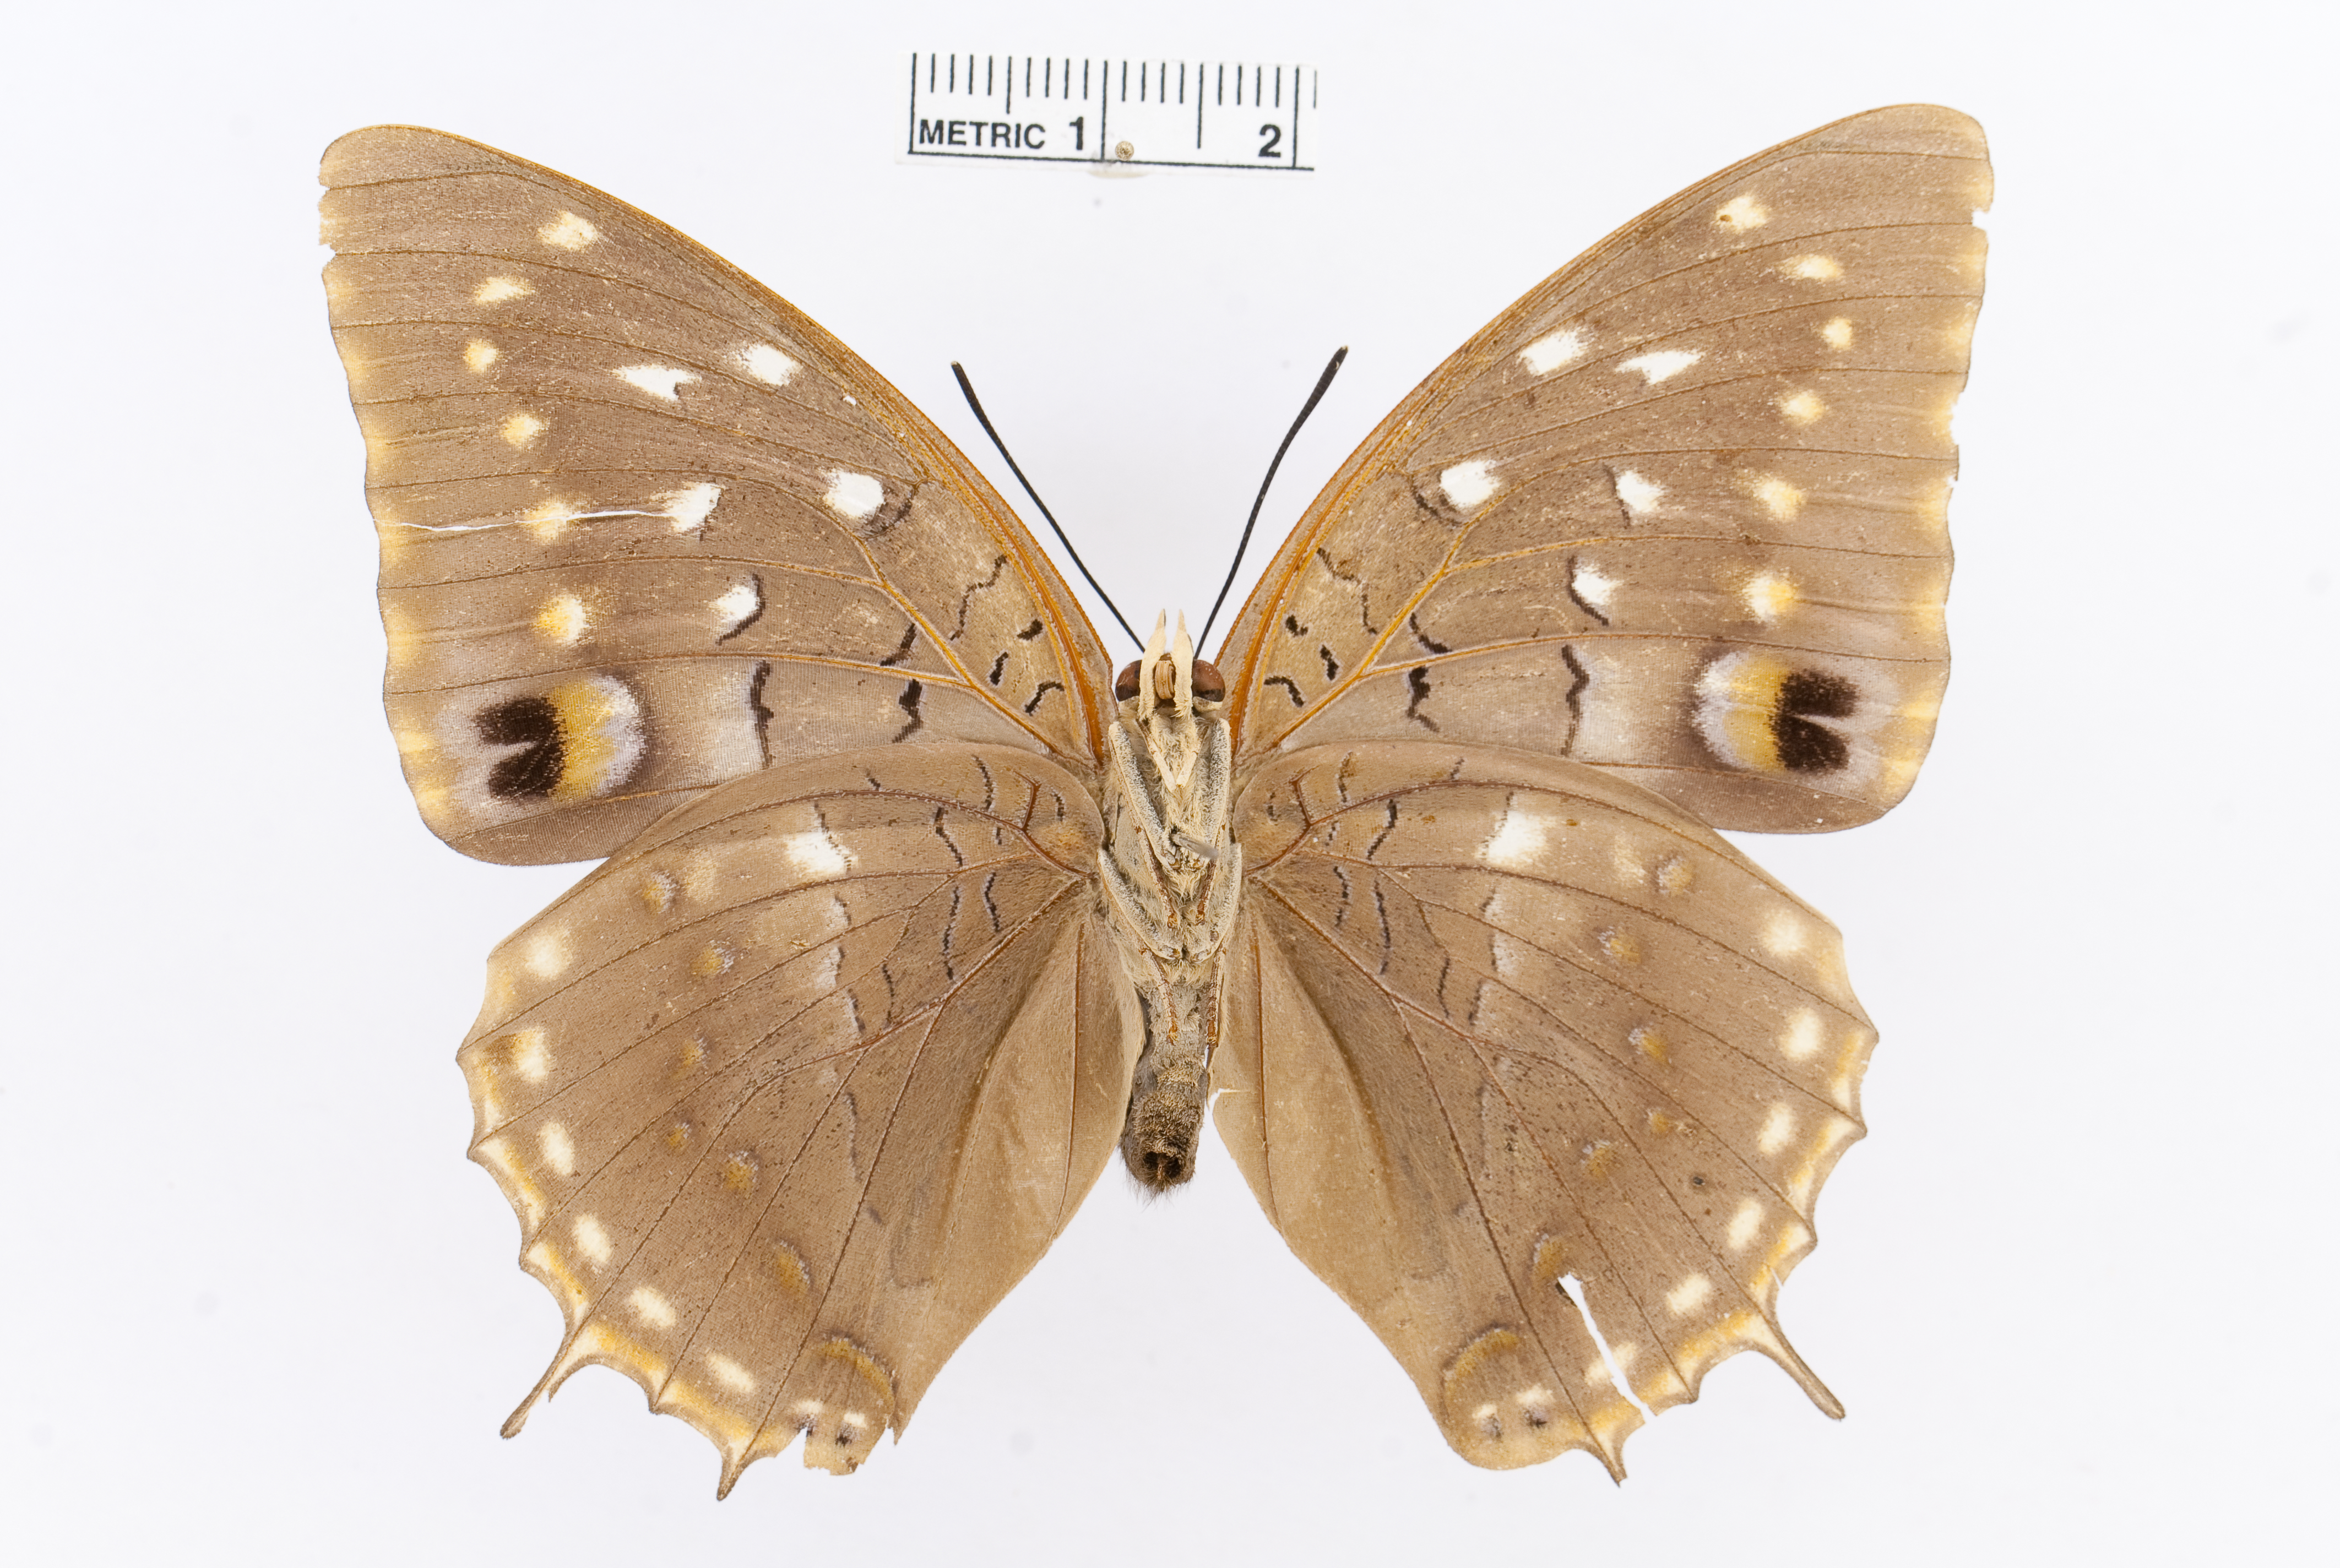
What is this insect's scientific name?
Charaxes imperialis
